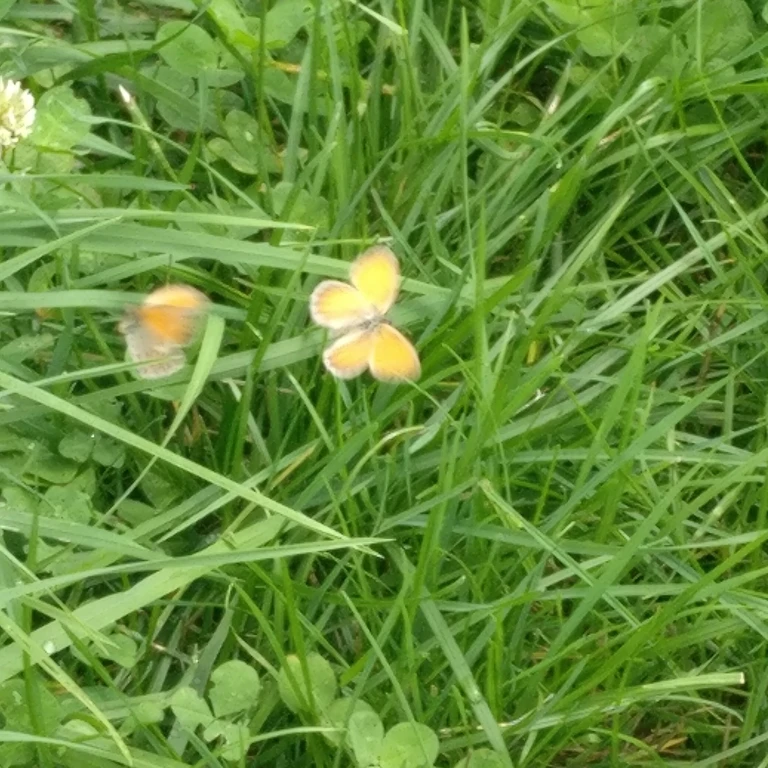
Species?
Coenonympha pamphilus
